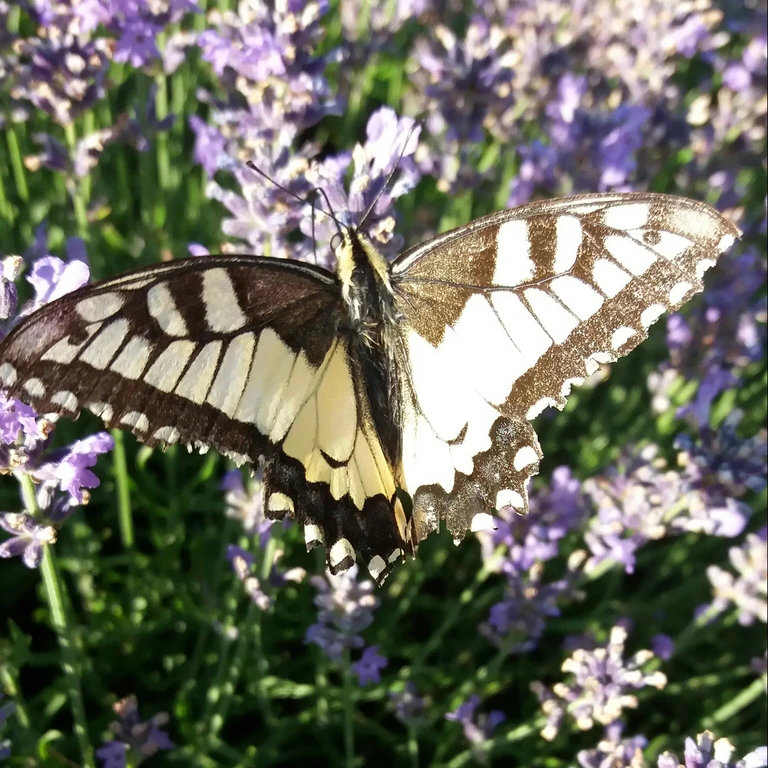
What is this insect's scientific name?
Papilio machaon
